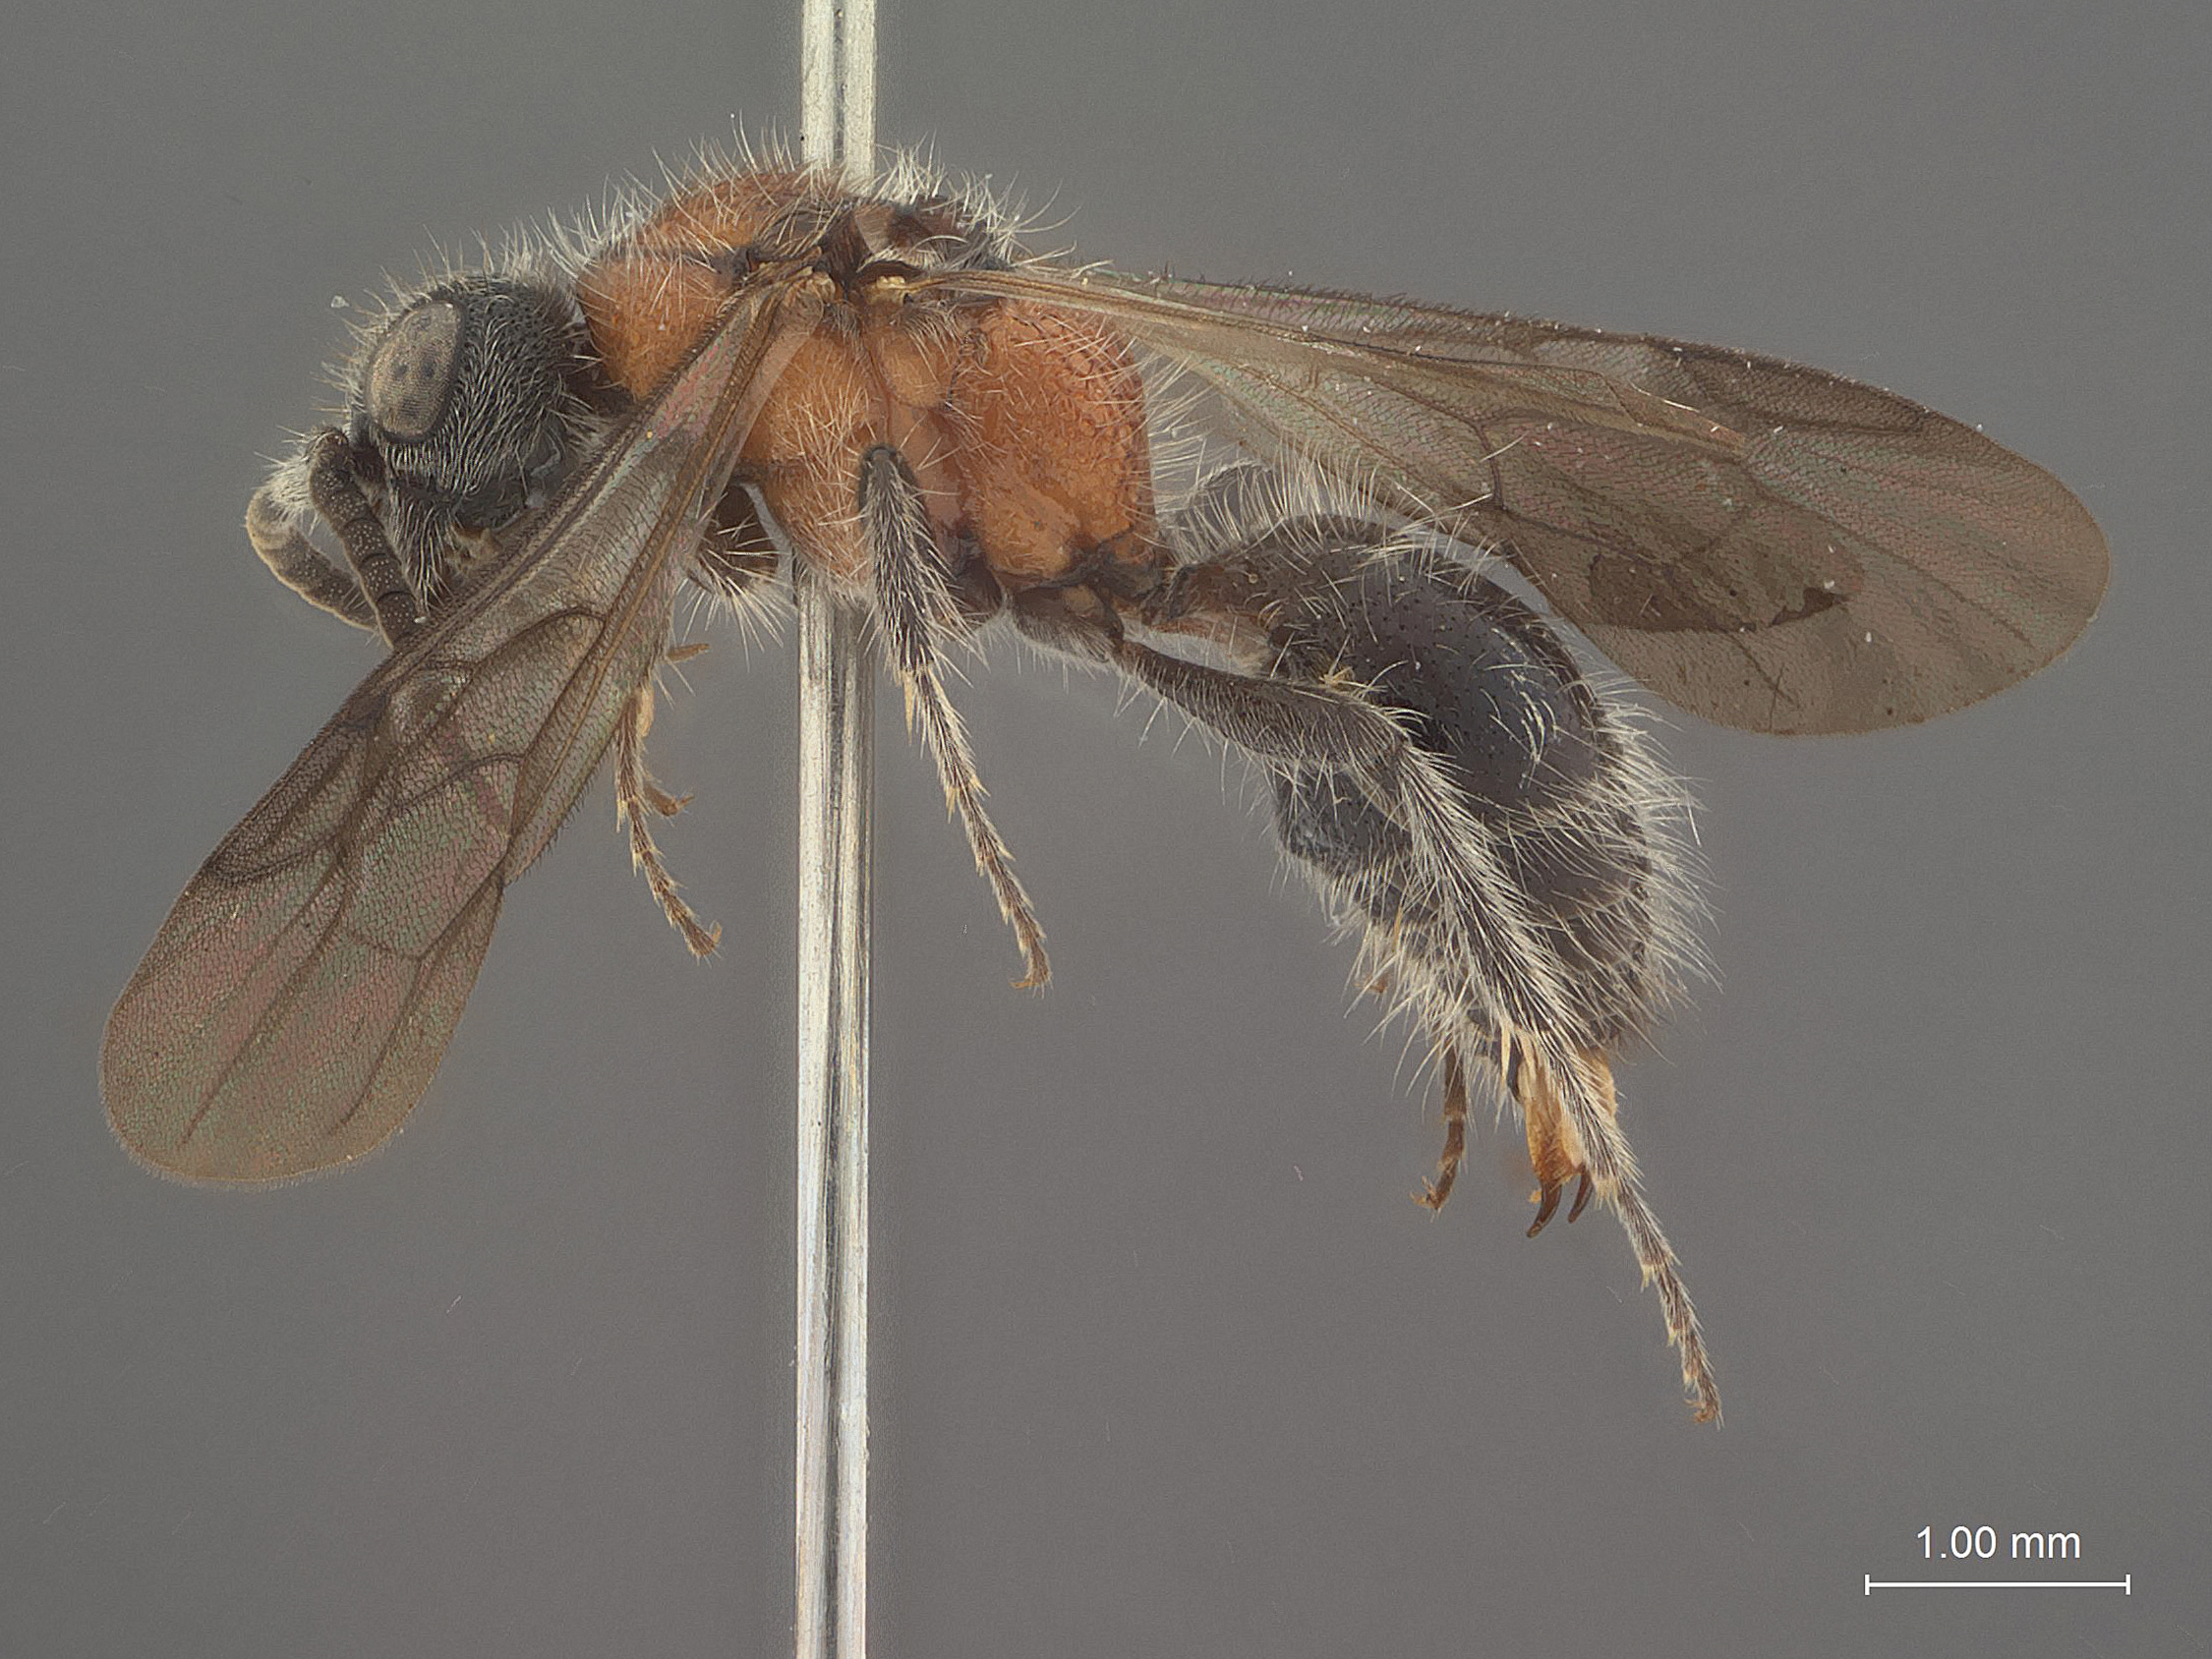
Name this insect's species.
Squamulotilla teuta
